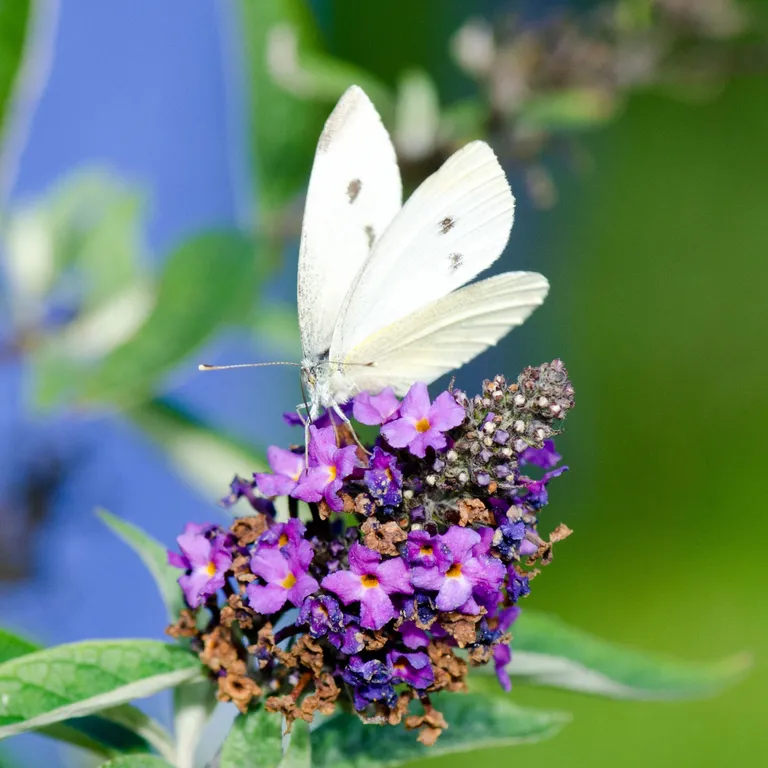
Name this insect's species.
Pieris rapae
